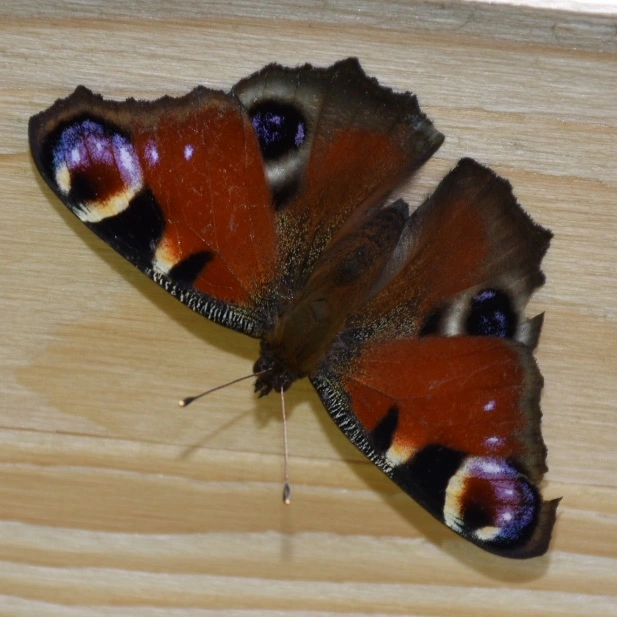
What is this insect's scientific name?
Aglais io
